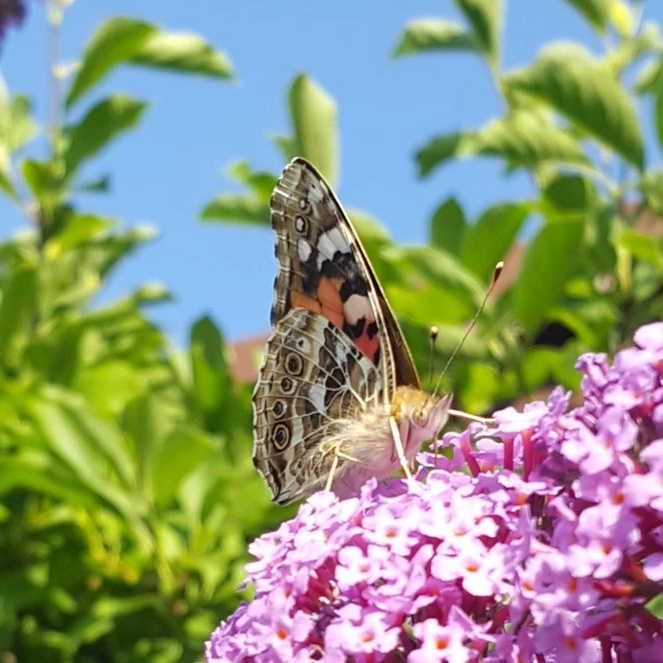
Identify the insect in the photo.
Vanessa cardui
